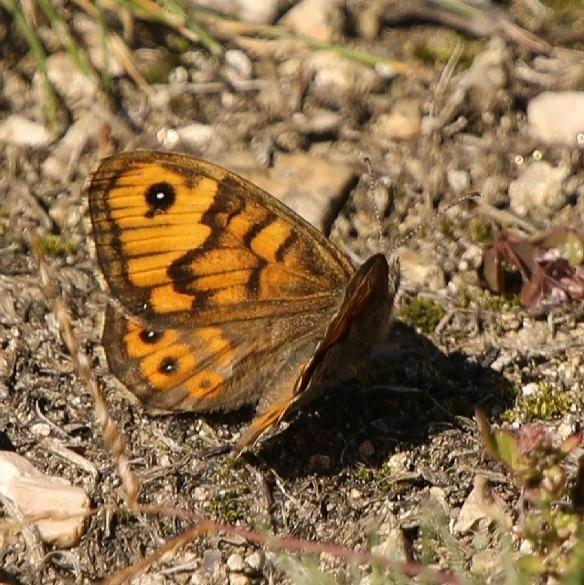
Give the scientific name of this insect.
Lasiommata megera (also Pararge megera)
